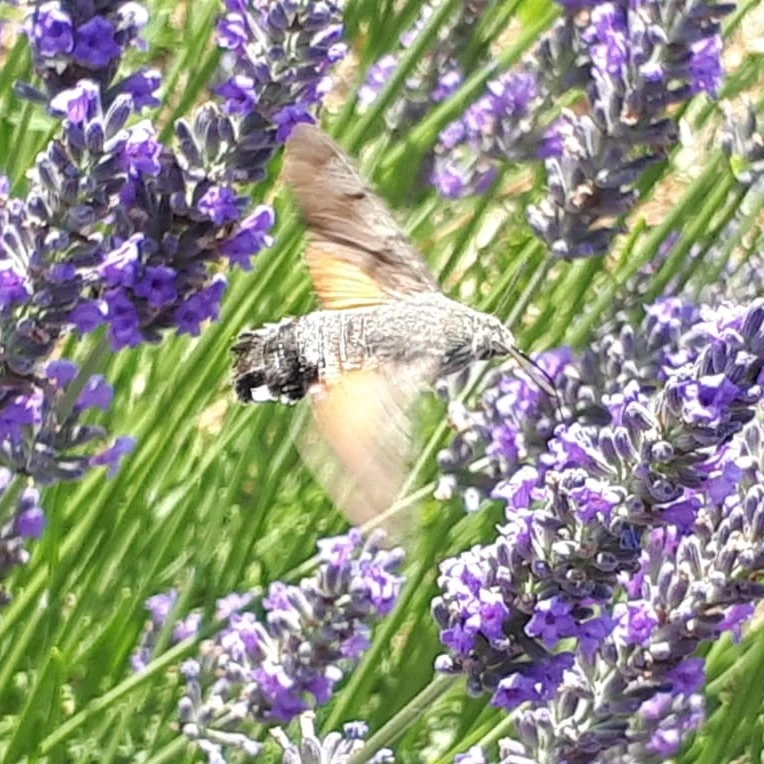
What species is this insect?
Macroglossum stellatarum
